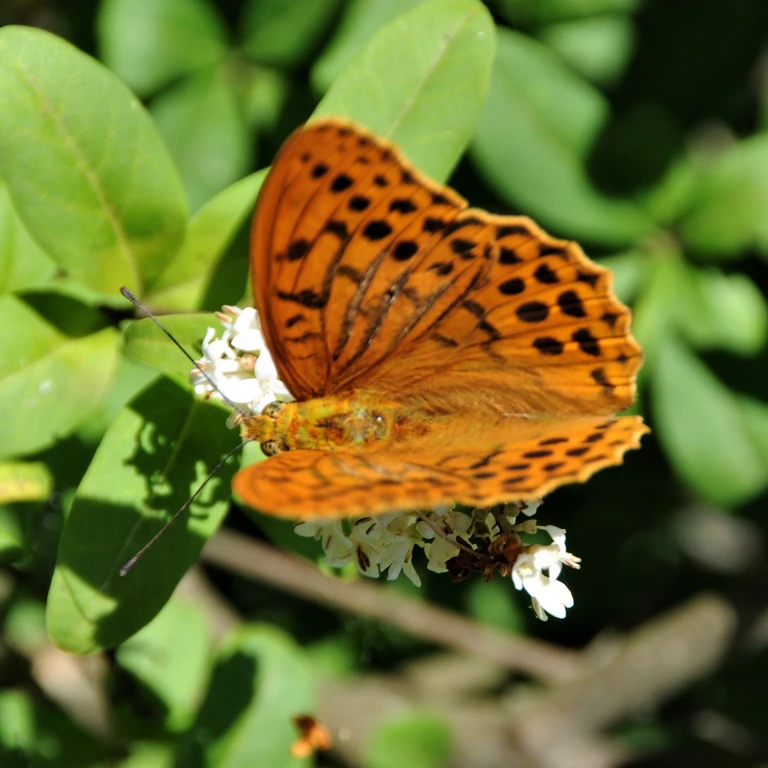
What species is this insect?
Argynnis paphia
